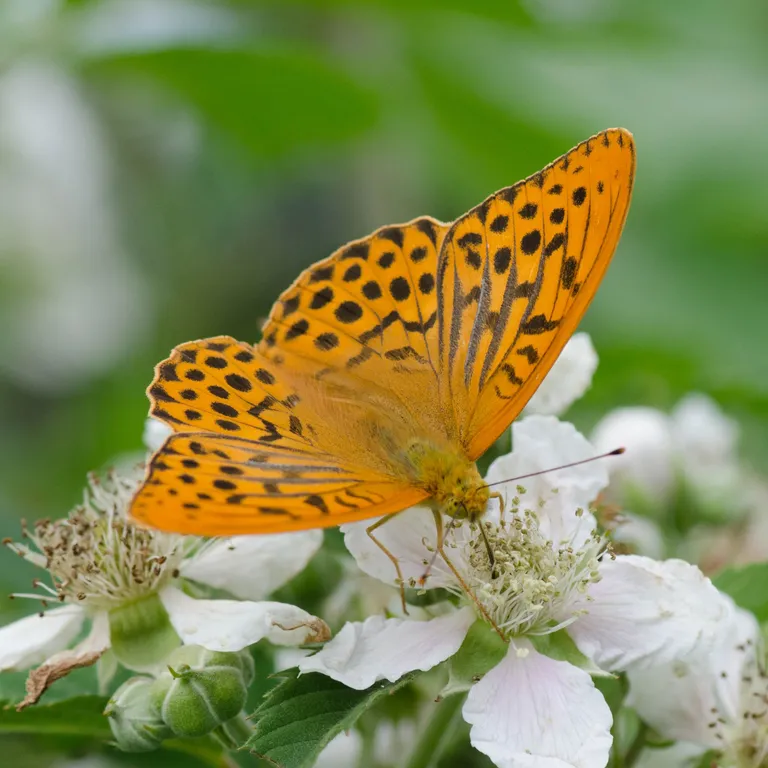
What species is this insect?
Argynnis paphia
